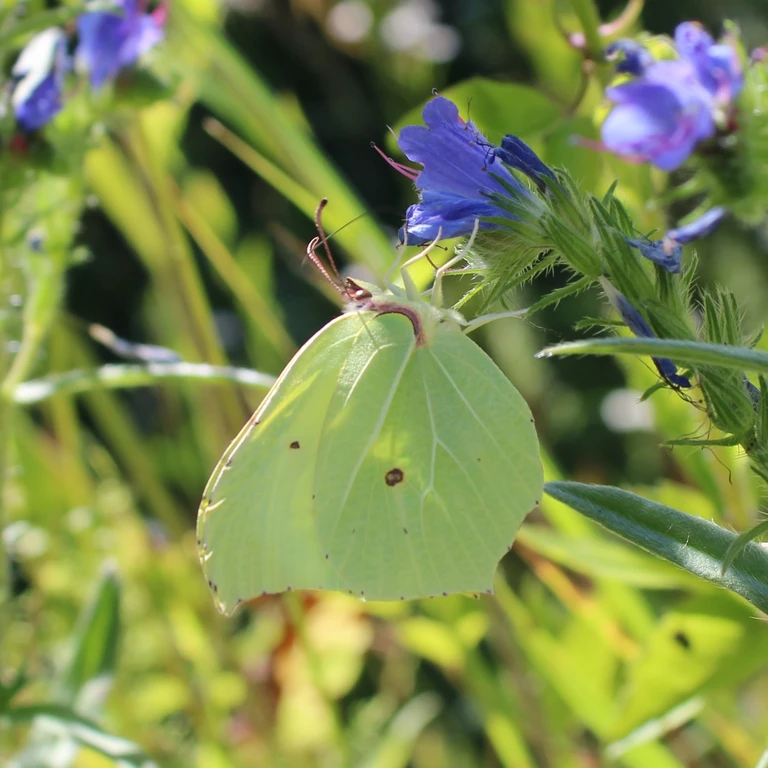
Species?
Gonepteryx rhamni
